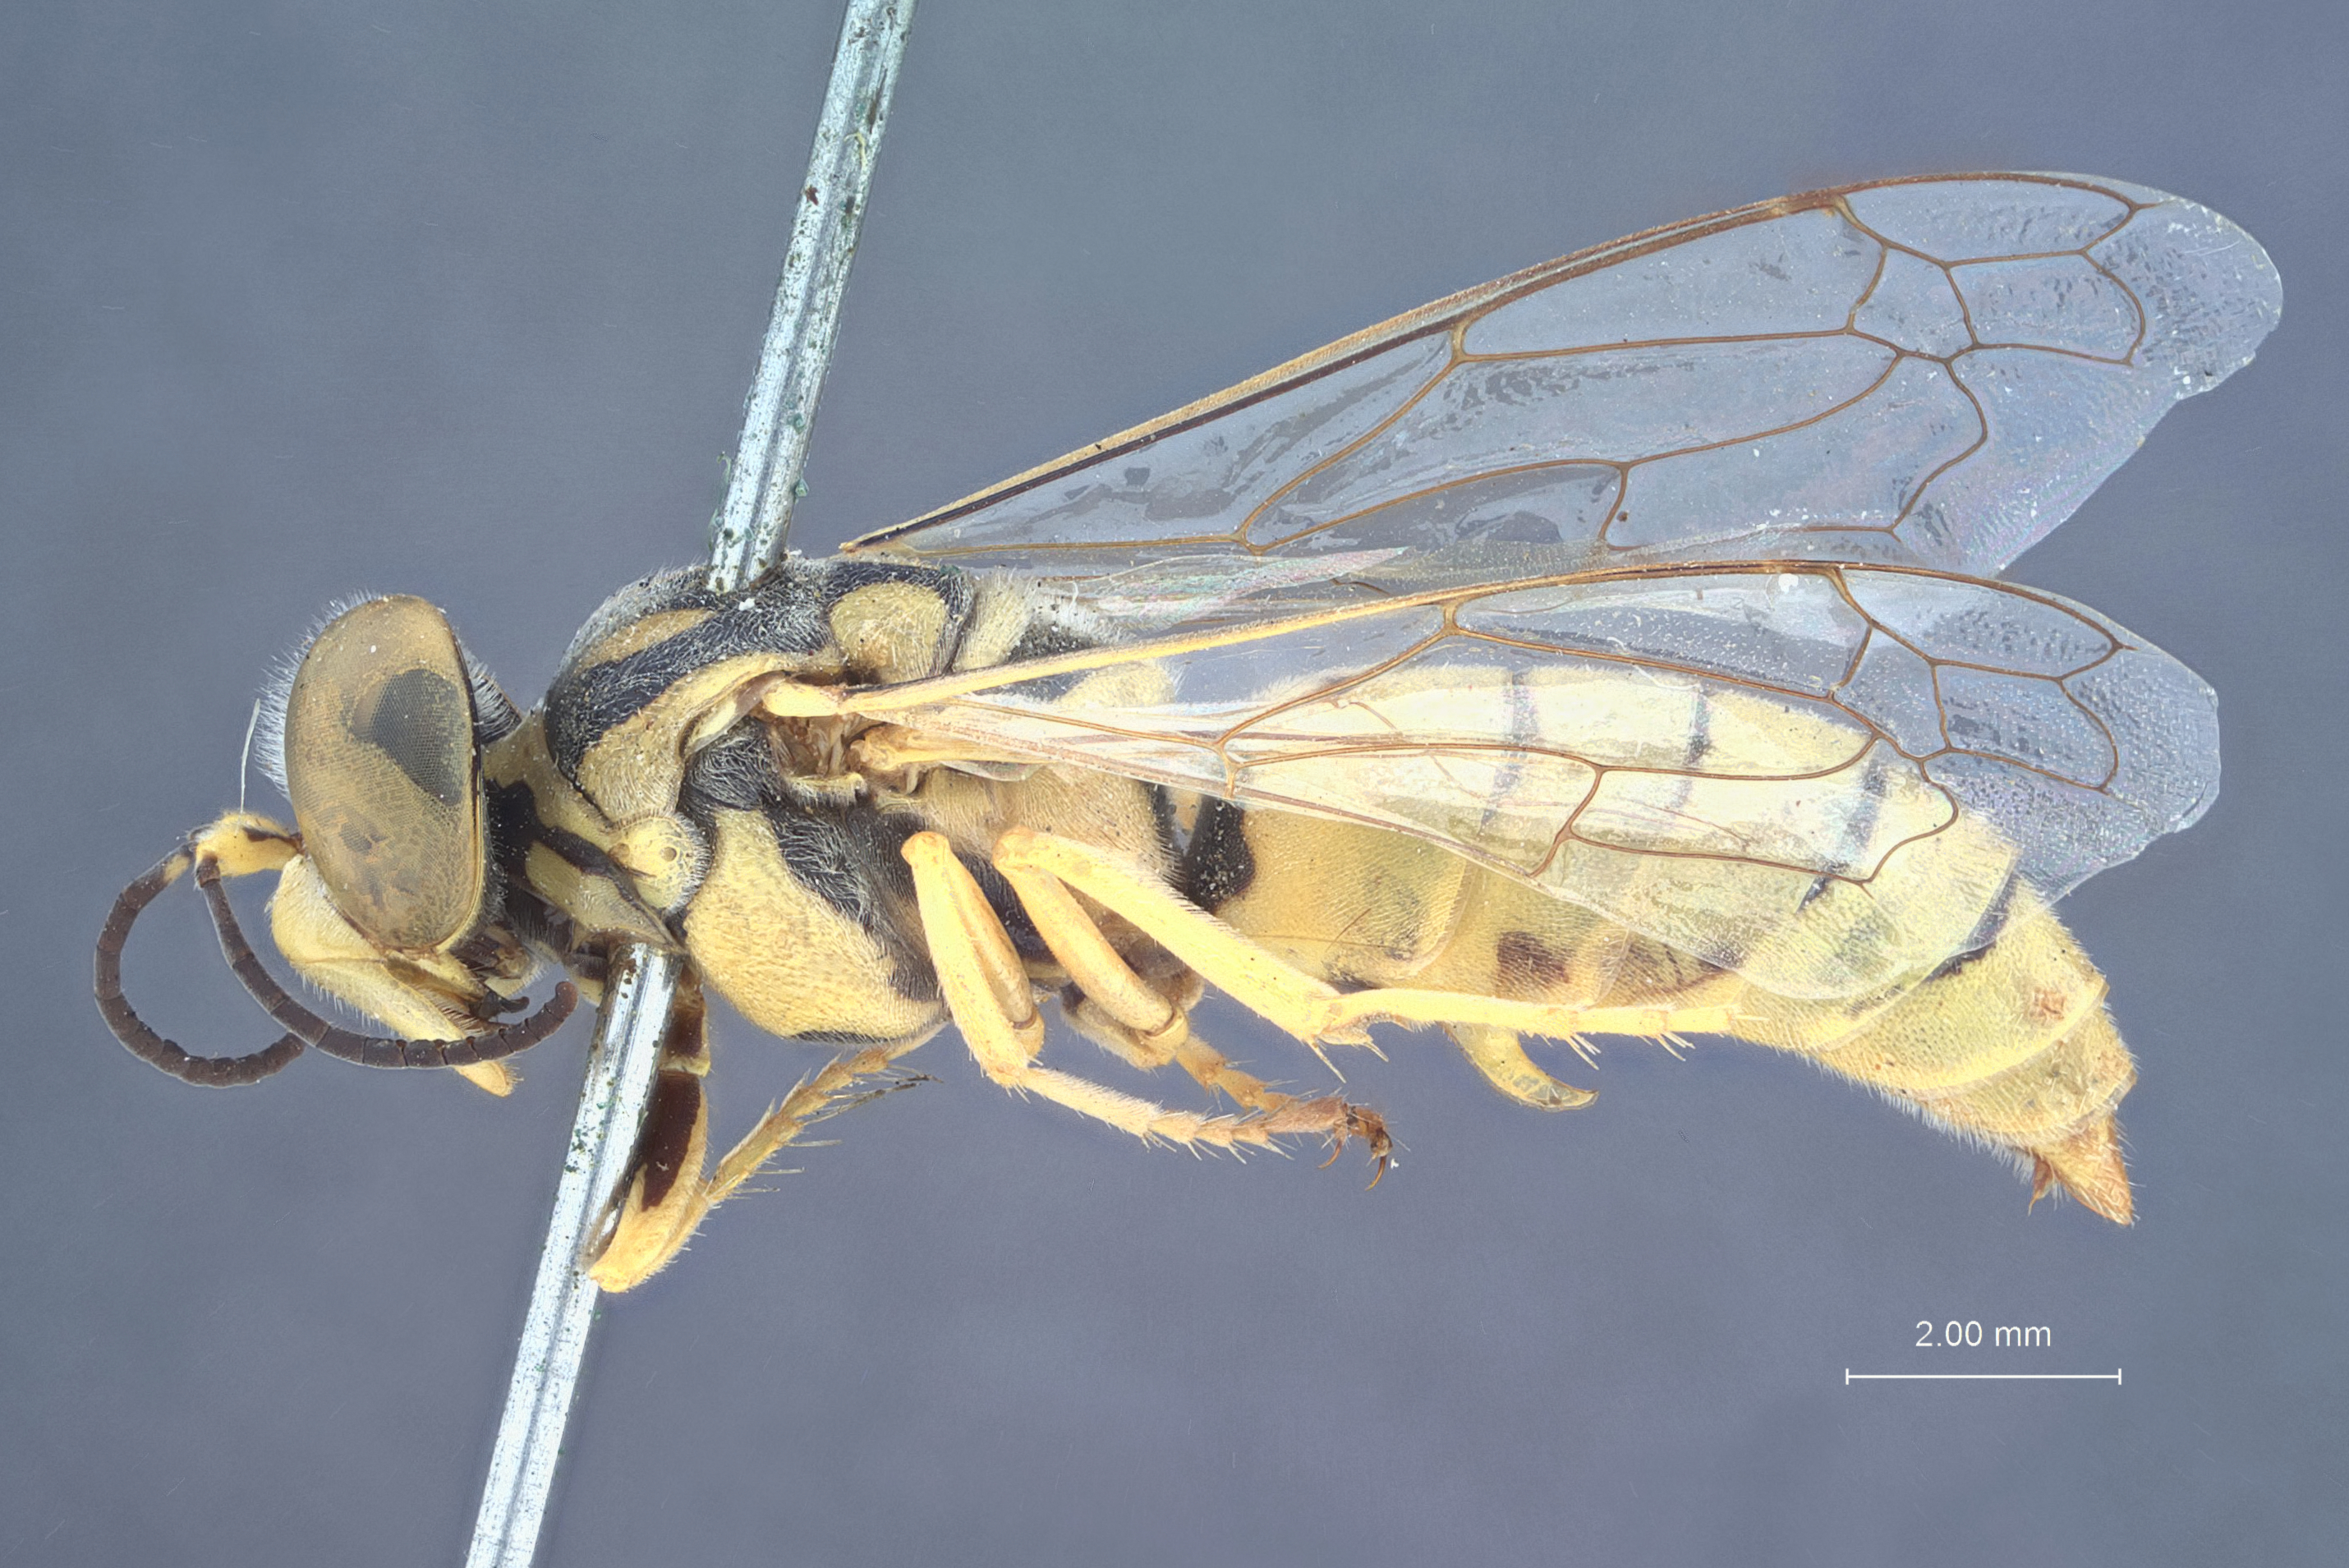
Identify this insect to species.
Microbembix aurata
